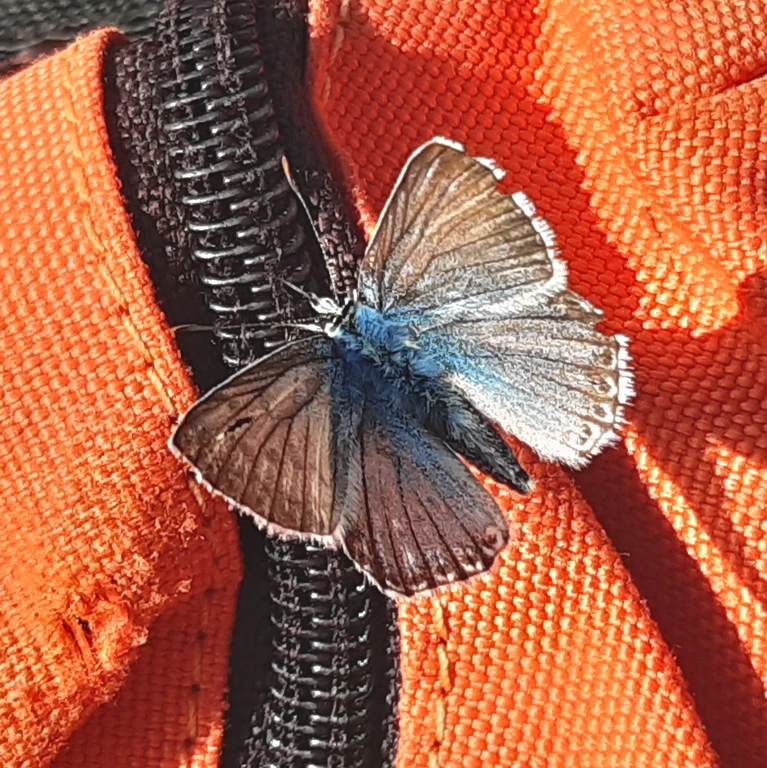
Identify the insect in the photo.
Lysandra coridon
